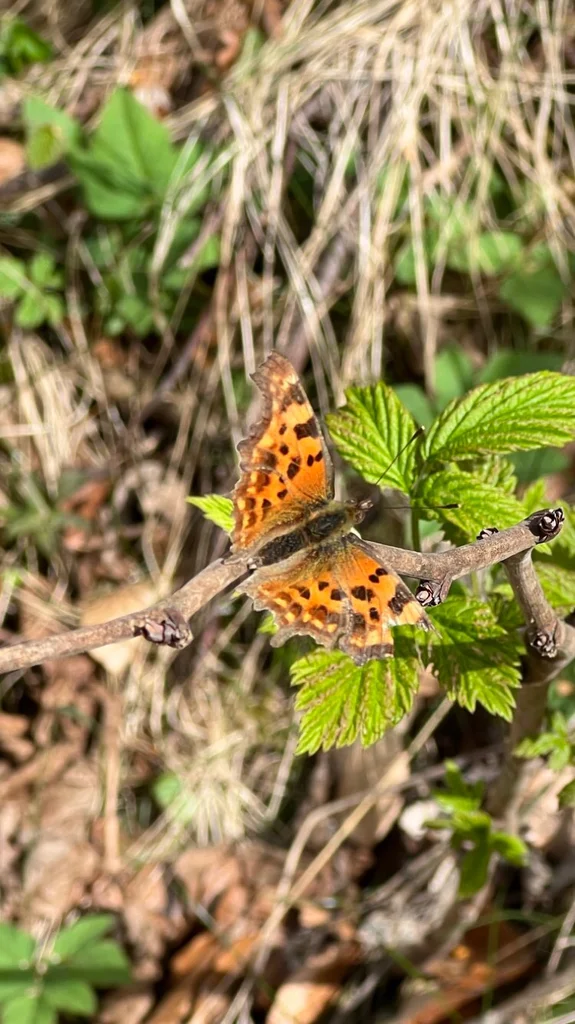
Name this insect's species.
Polygonia c-album
